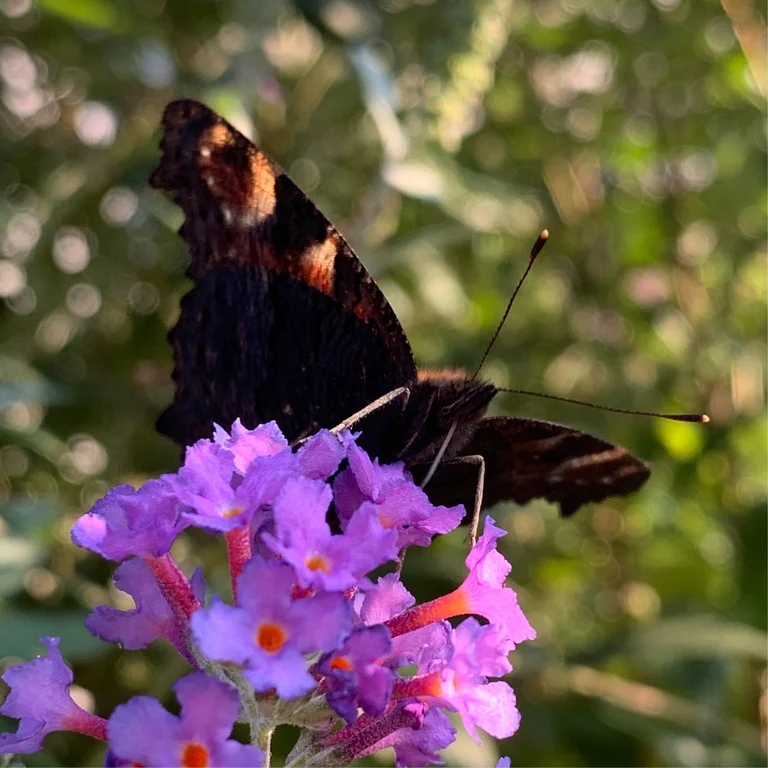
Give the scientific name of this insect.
Aglais io
